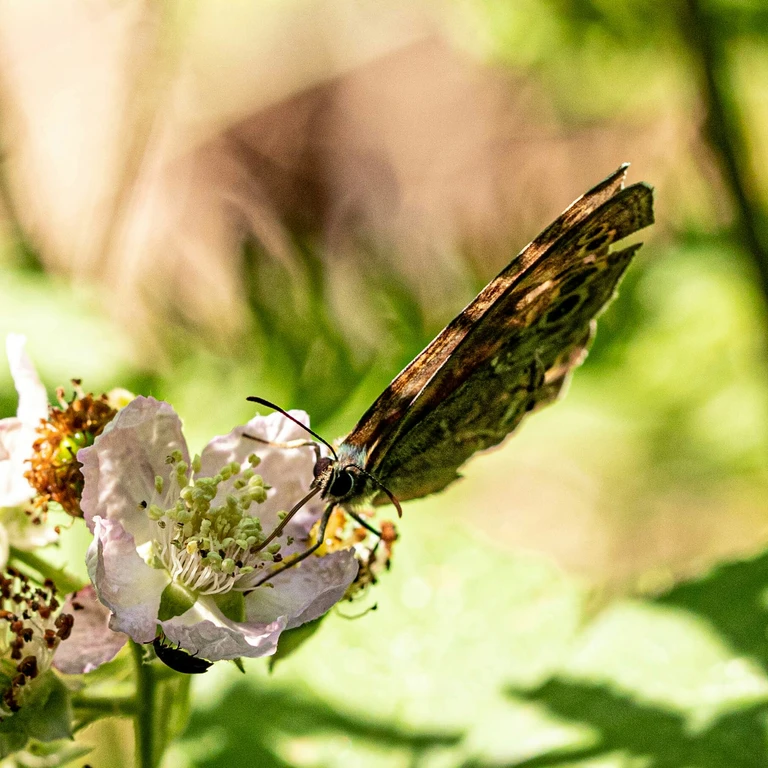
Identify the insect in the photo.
Lopinga achine (also Pararge achine)
